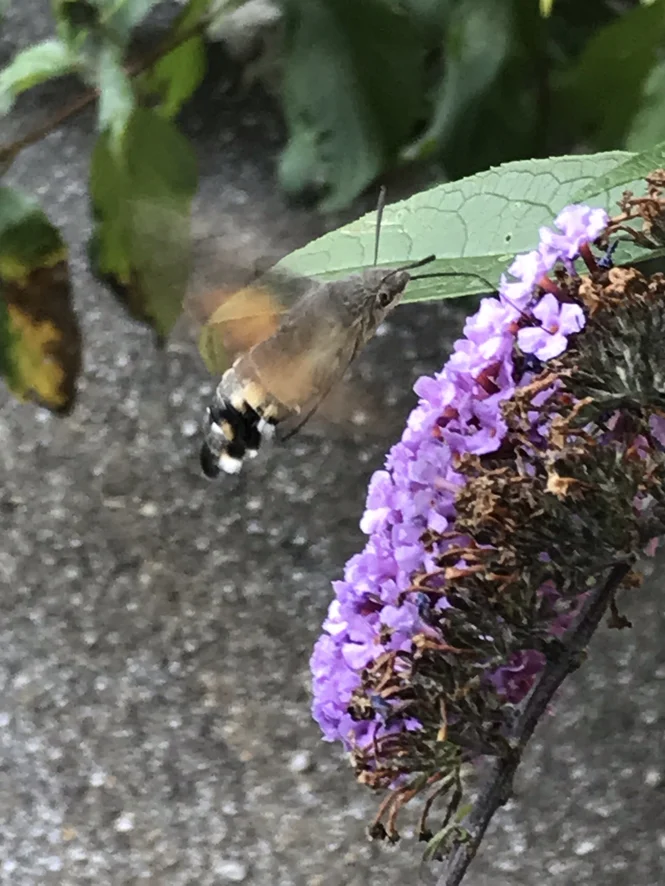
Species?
Macroglossum stellatarum
